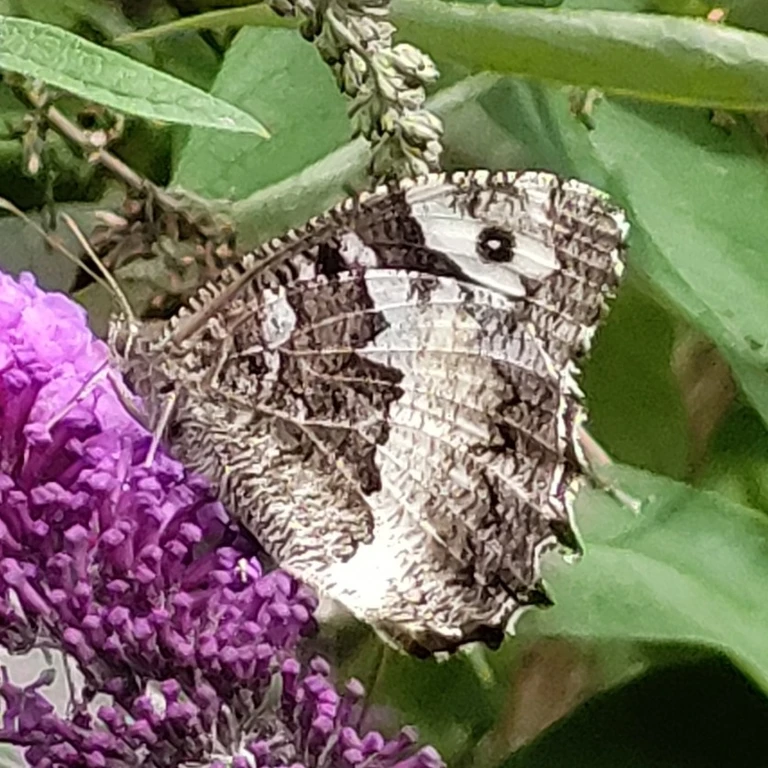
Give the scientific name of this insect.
Brintesia circe
